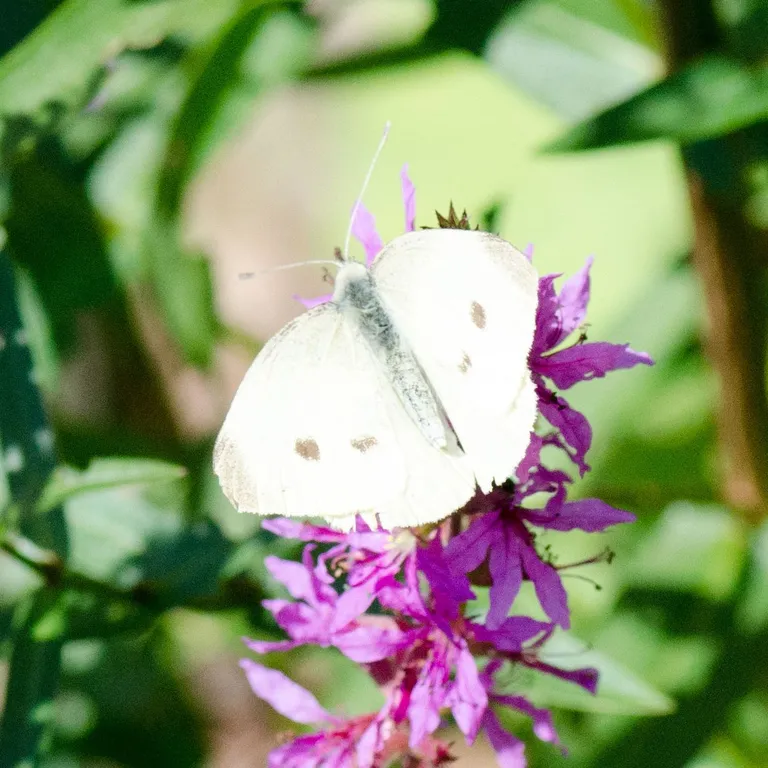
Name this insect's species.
Pieris rapae
